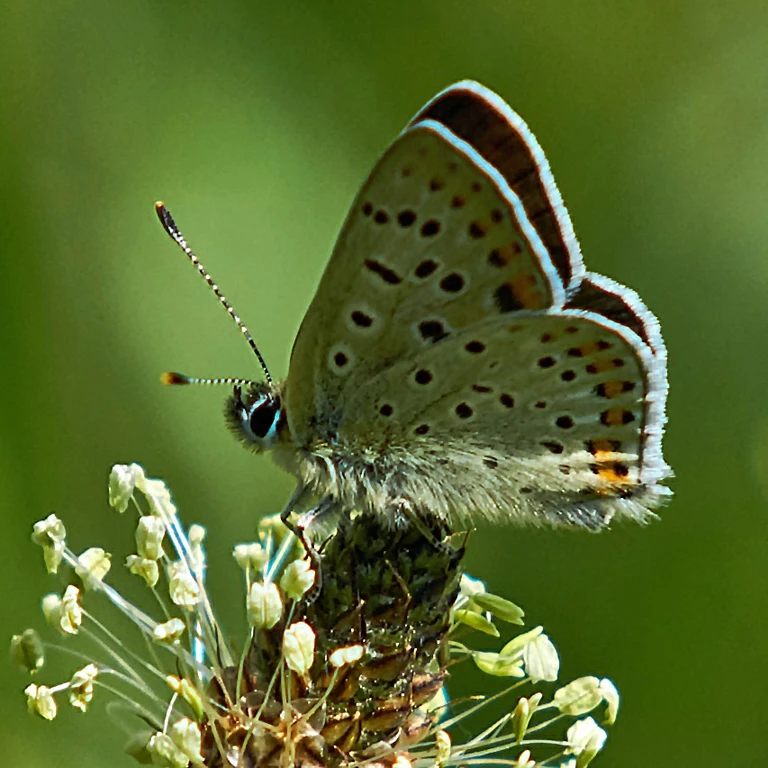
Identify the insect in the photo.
Lycaena tityrus (also Loweia tityrus)
